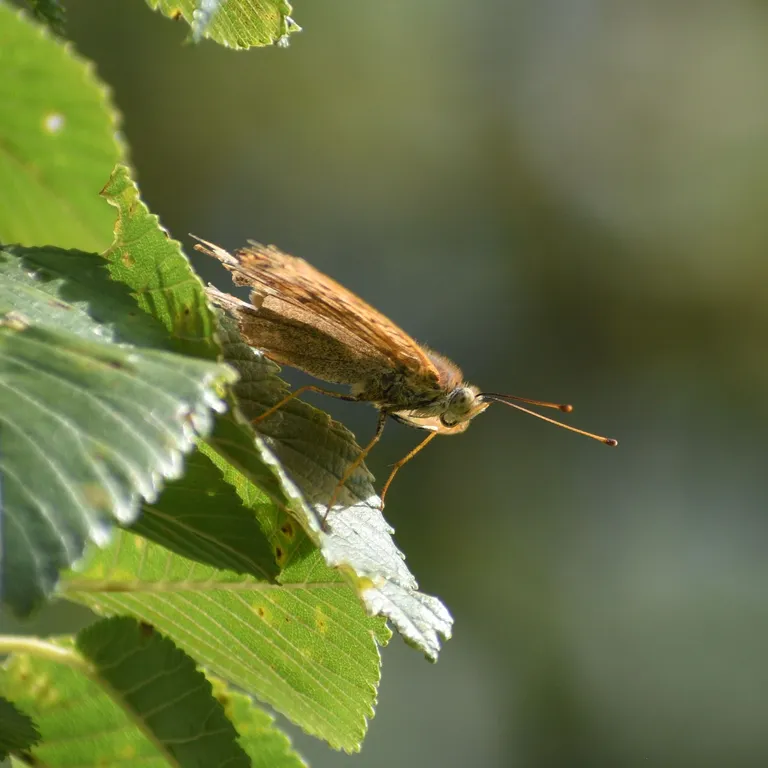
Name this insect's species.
Argynnis paphia
